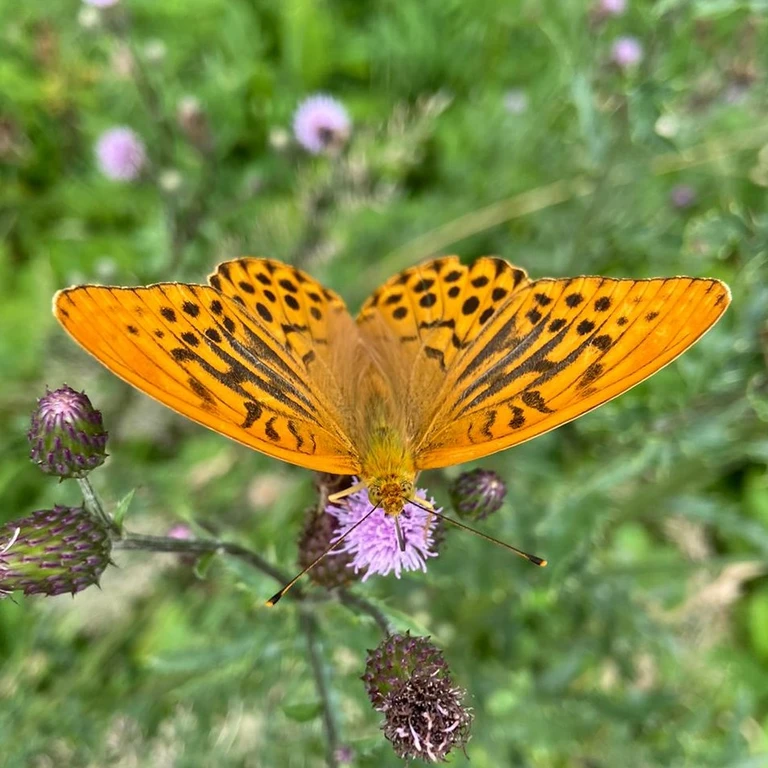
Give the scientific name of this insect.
Argynnis paphia
